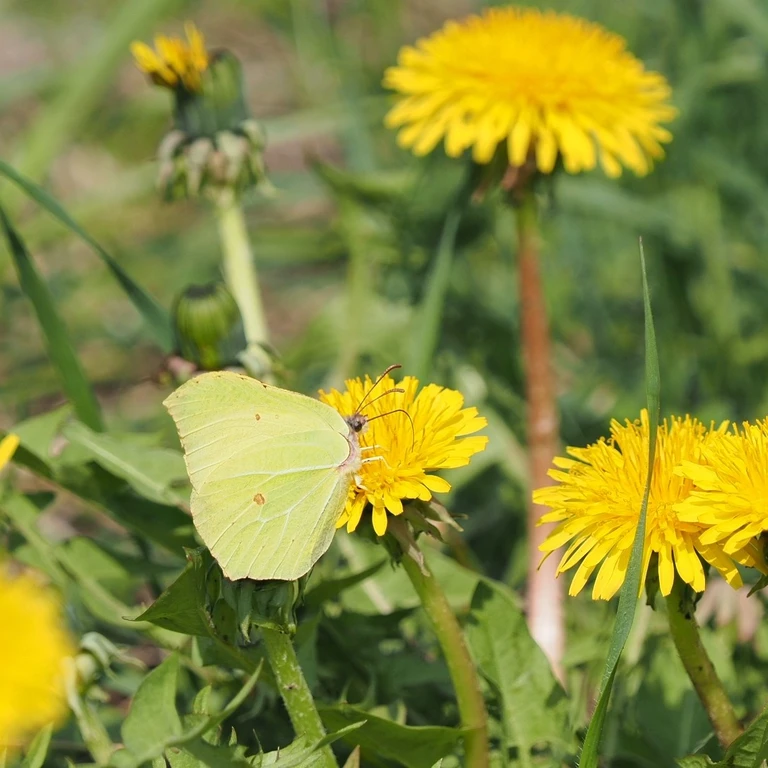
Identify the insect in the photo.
Gonepteryx rhamni
